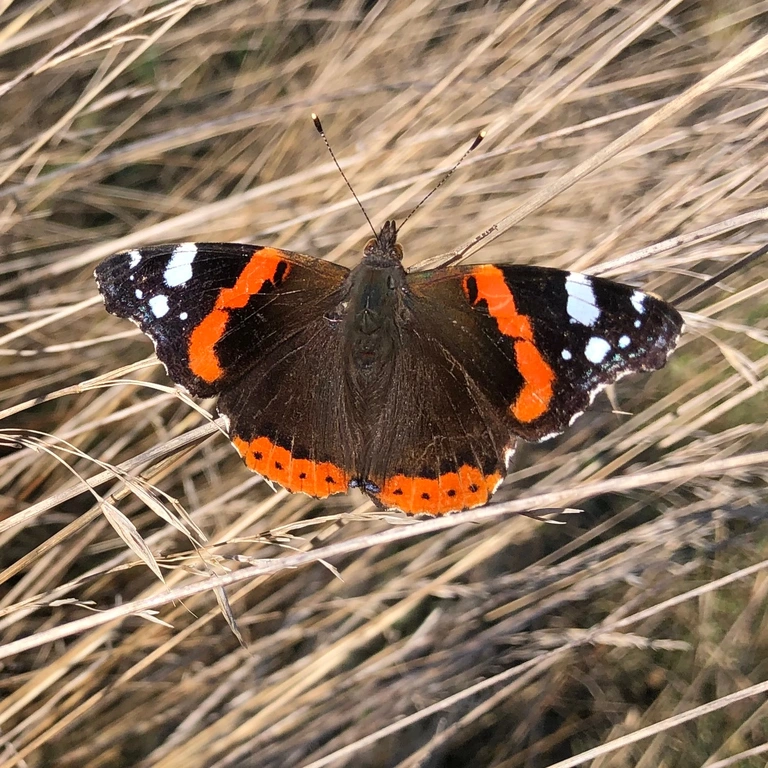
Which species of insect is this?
Vanessa atalanta
